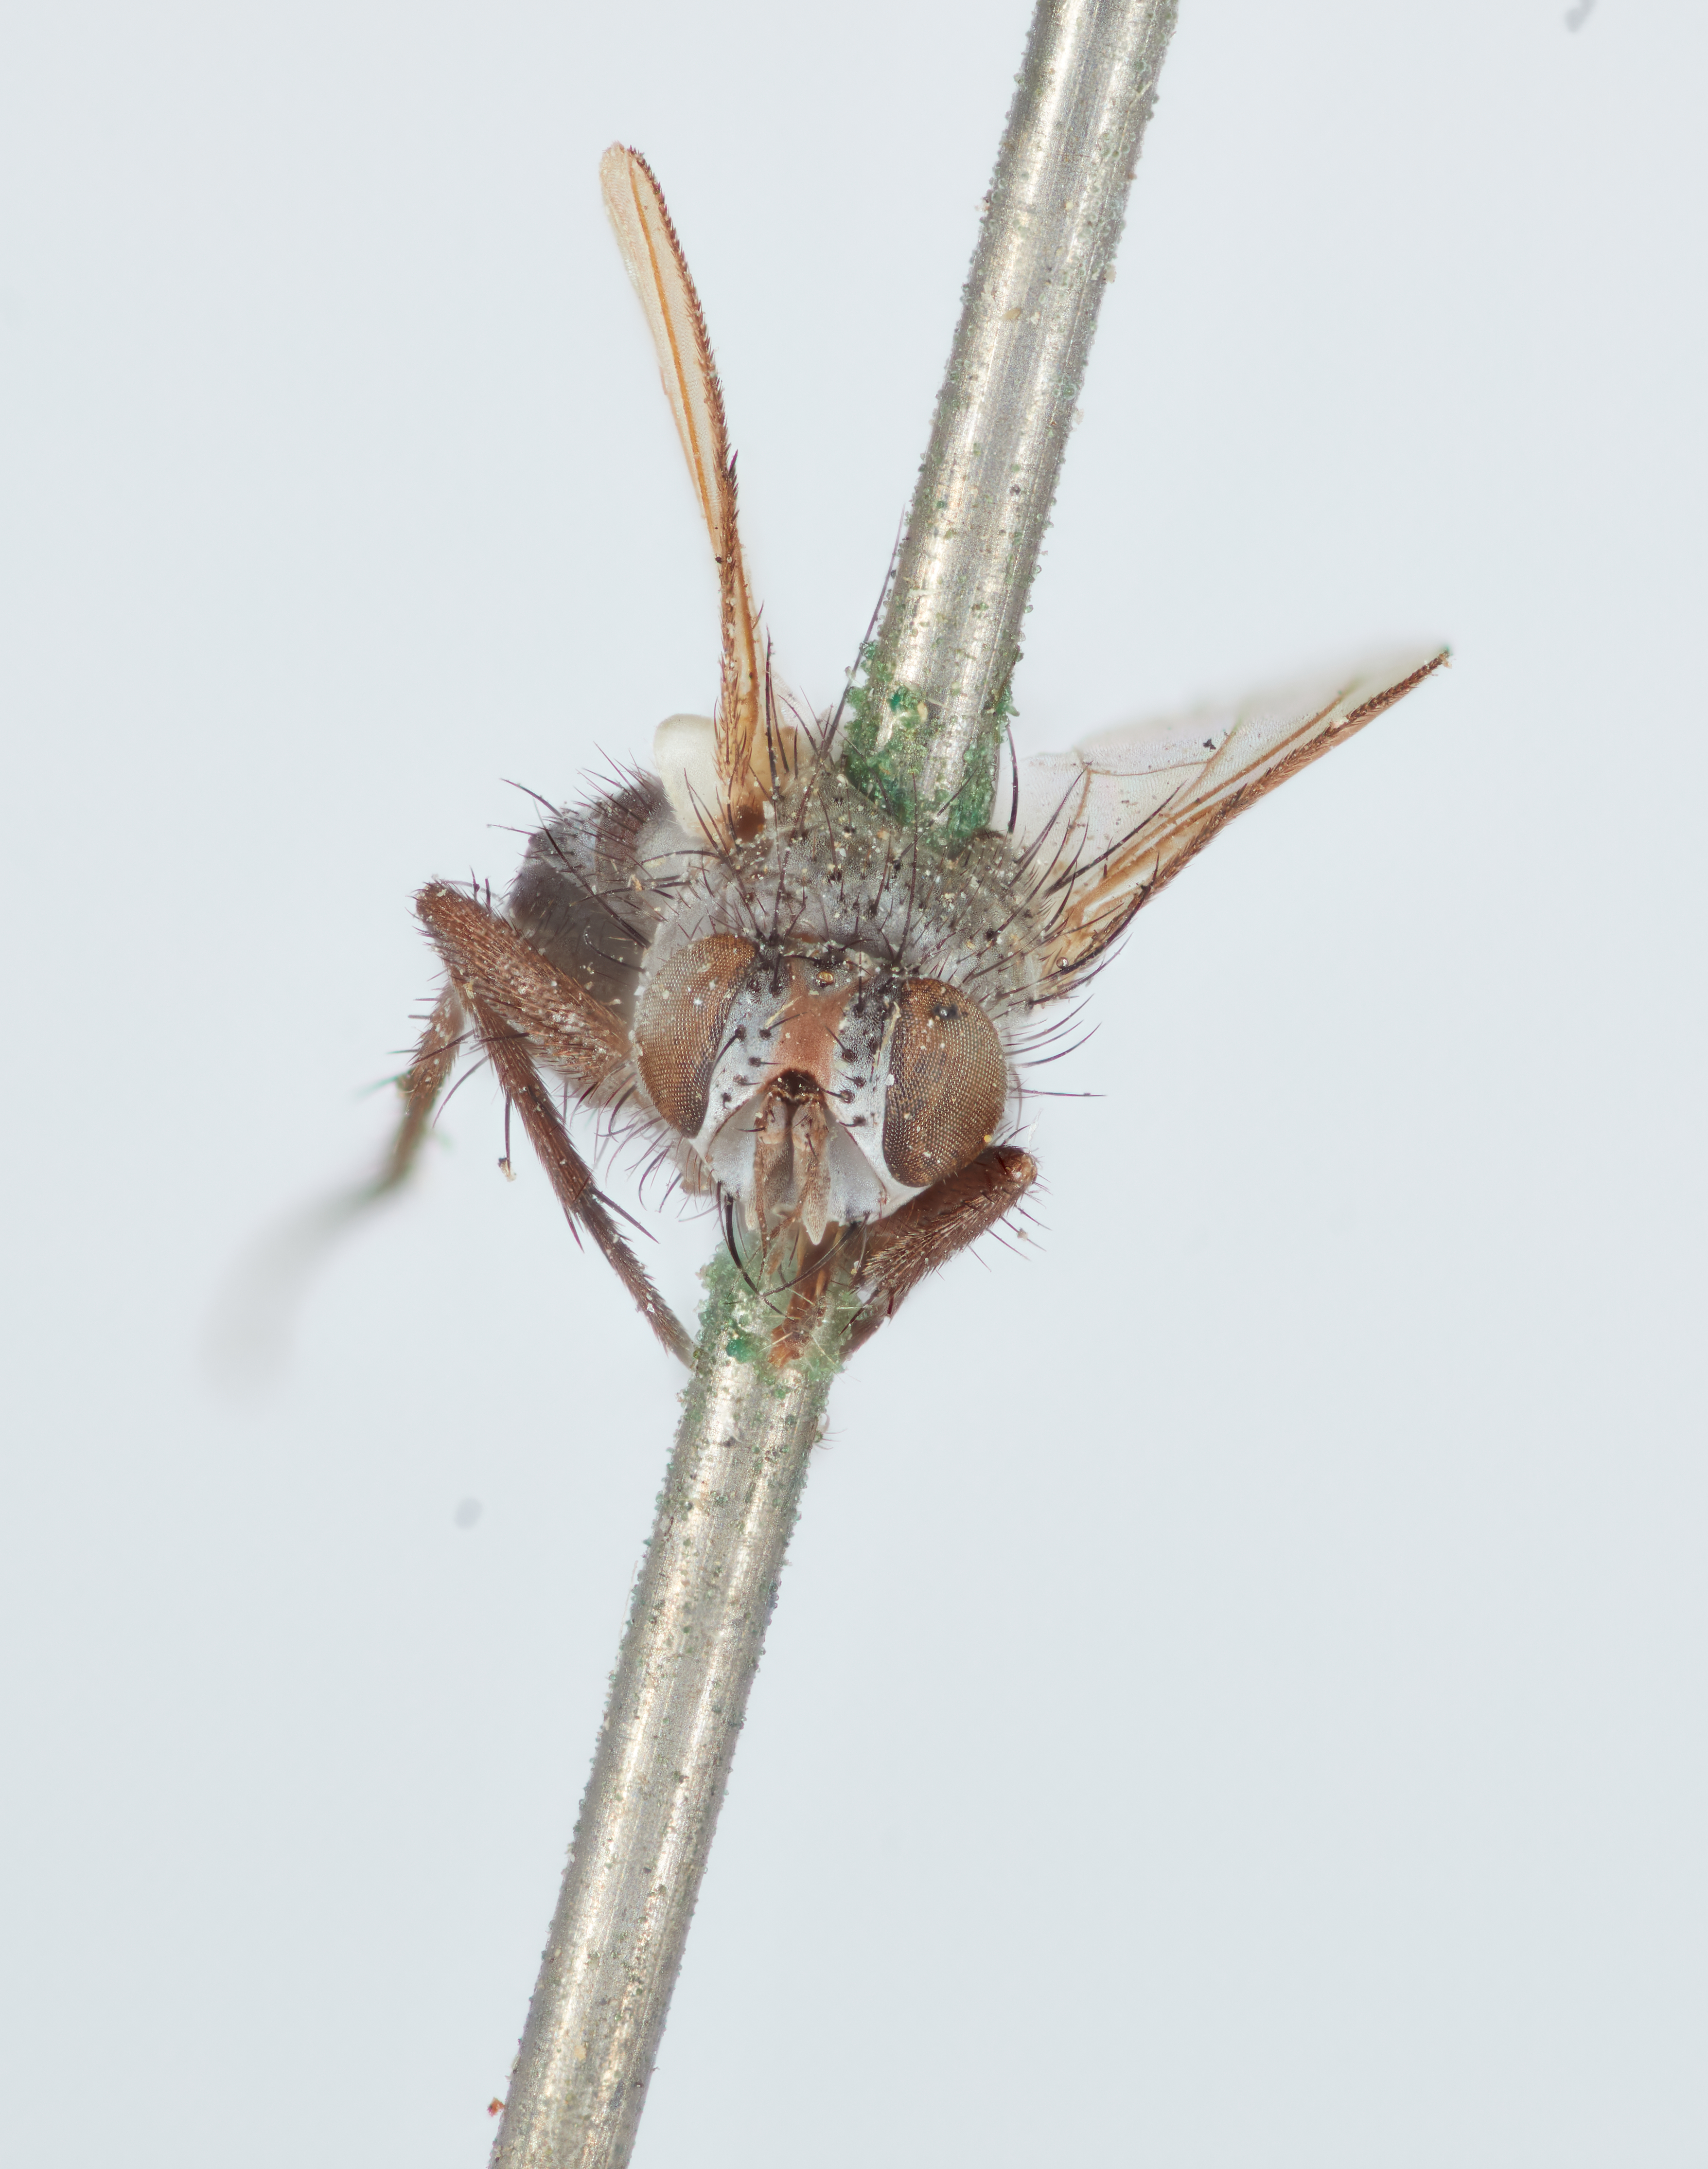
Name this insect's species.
Clausicella tarsalis
